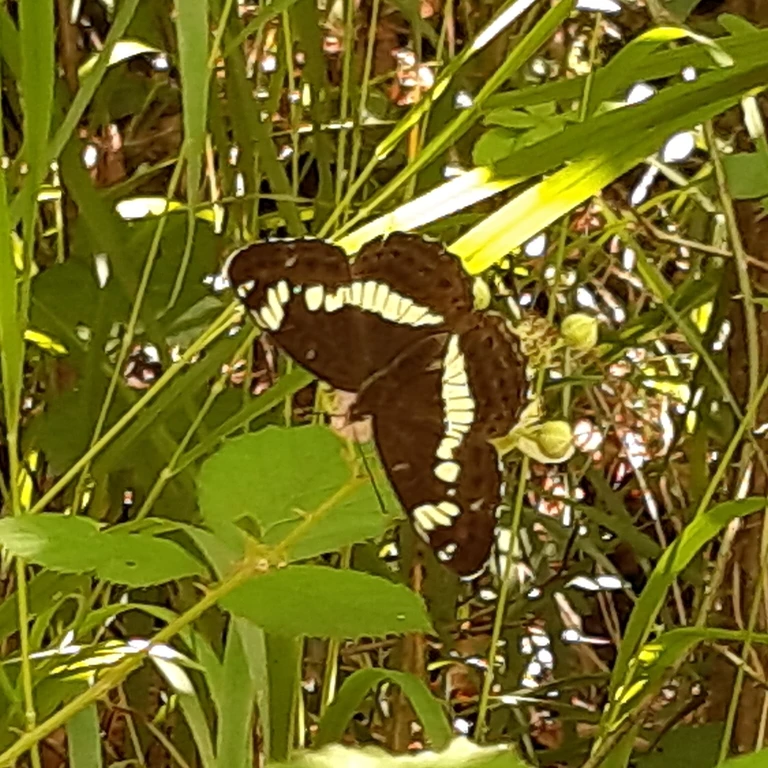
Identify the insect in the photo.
Limenitis camilla (also Ladoga camilla)
